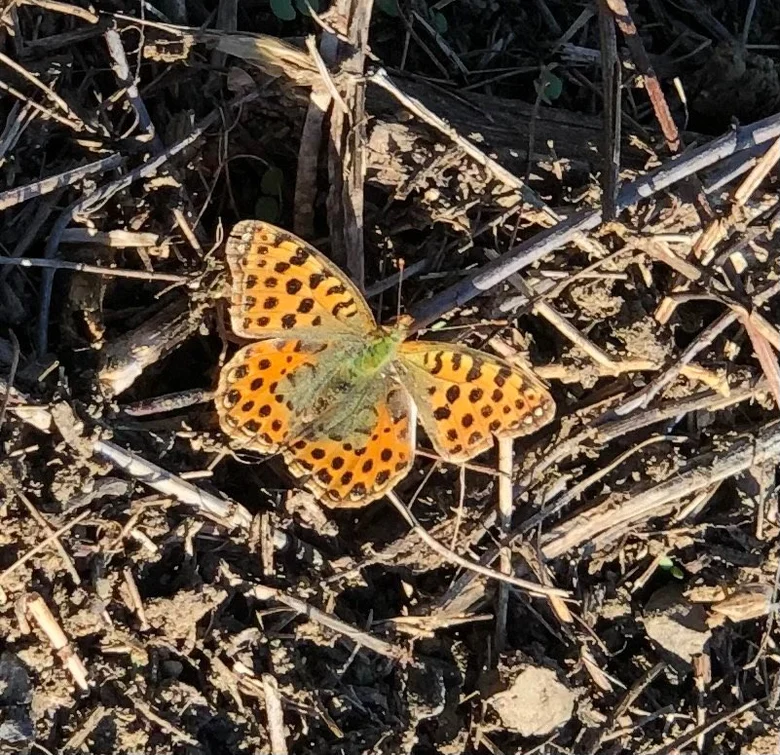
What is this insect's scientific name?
Issoria lathonia
